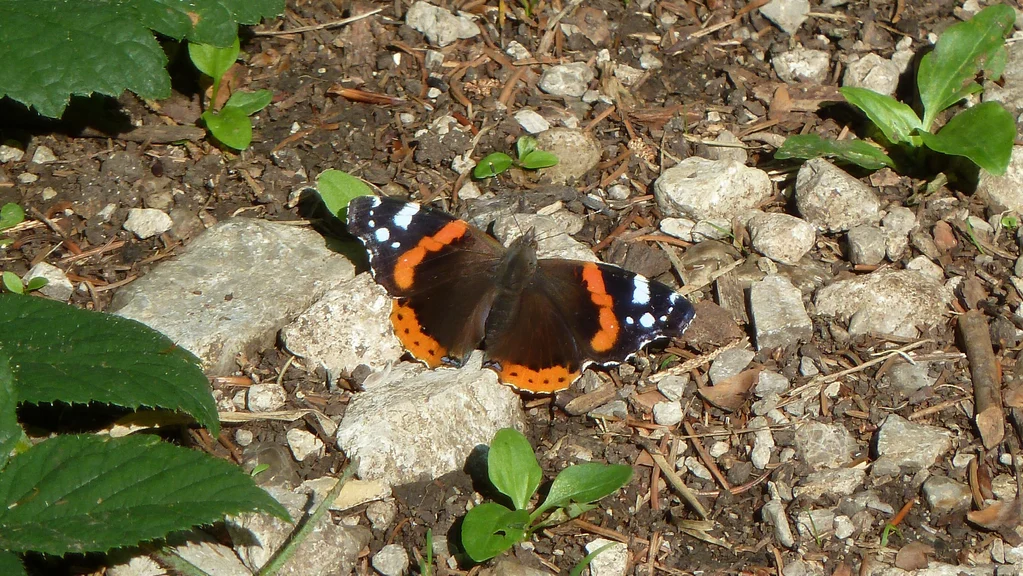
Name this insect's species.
Vanessa atalanta
